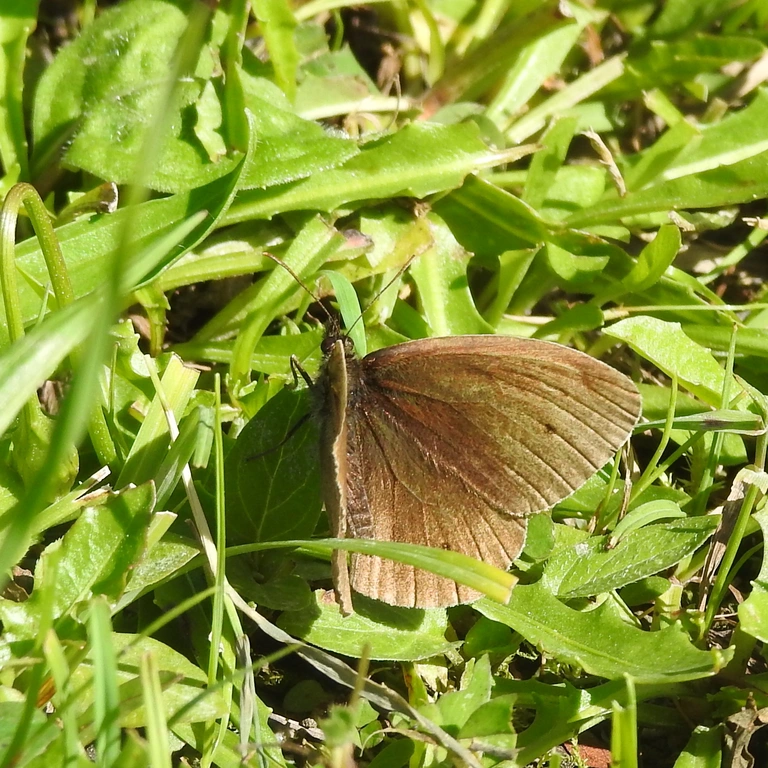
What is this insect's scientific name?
Aphantopus hyperantus
